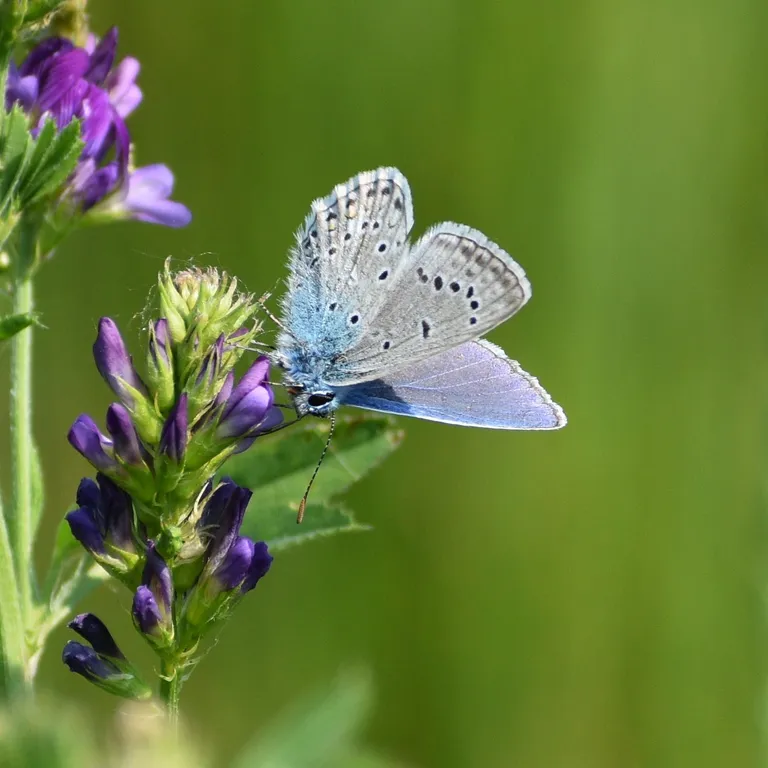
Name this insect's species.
Polyommatus icarus
